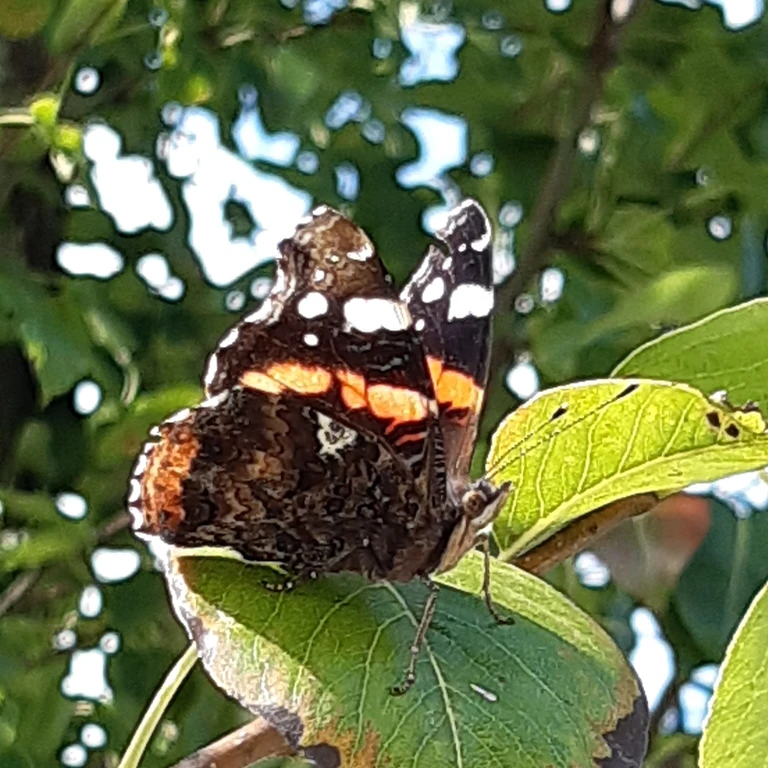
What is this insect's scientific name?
Vanessa atalanta
